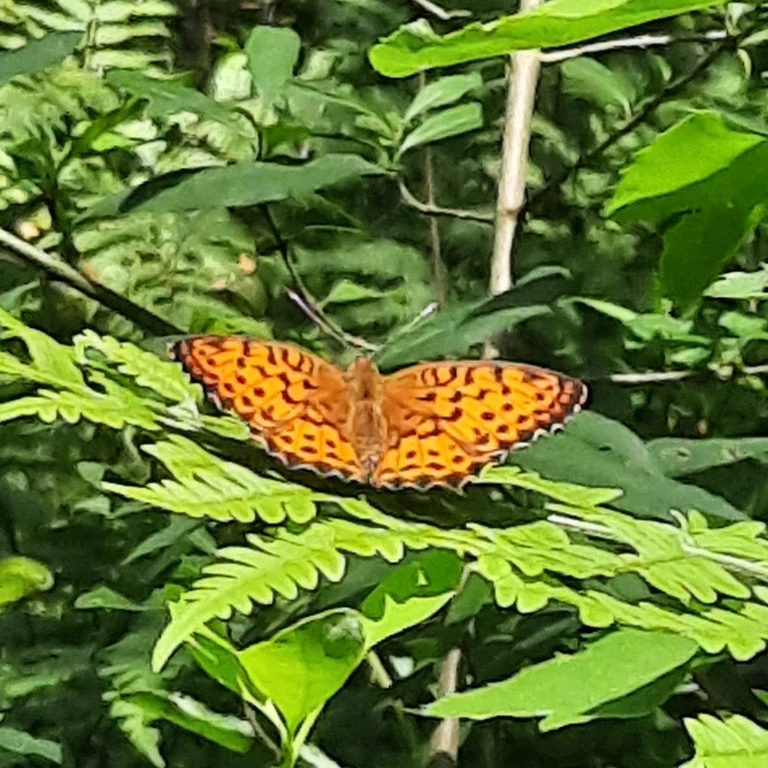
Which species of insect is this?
Brenthis daphne
